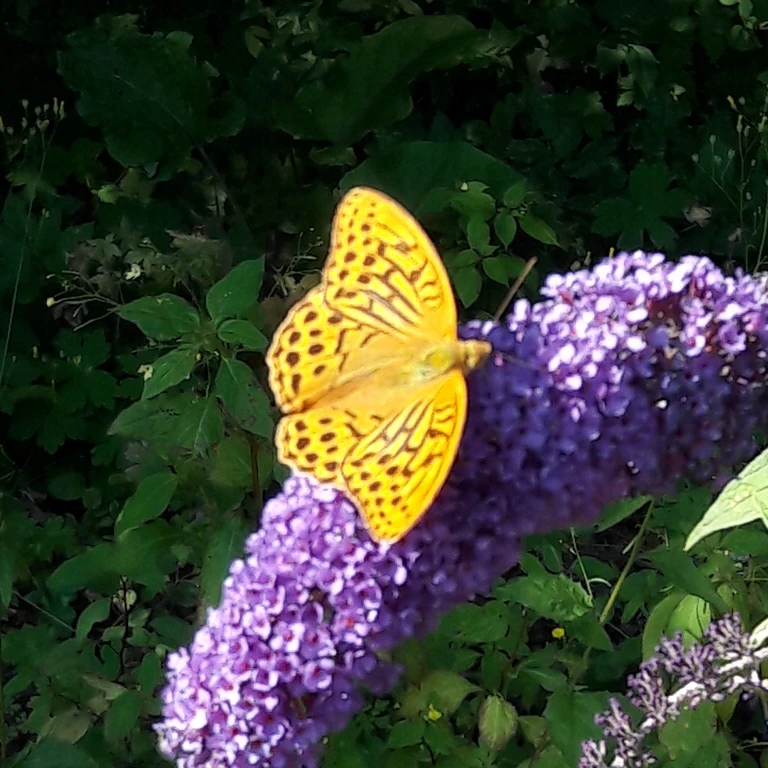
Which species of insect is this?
Argynnis paphia
